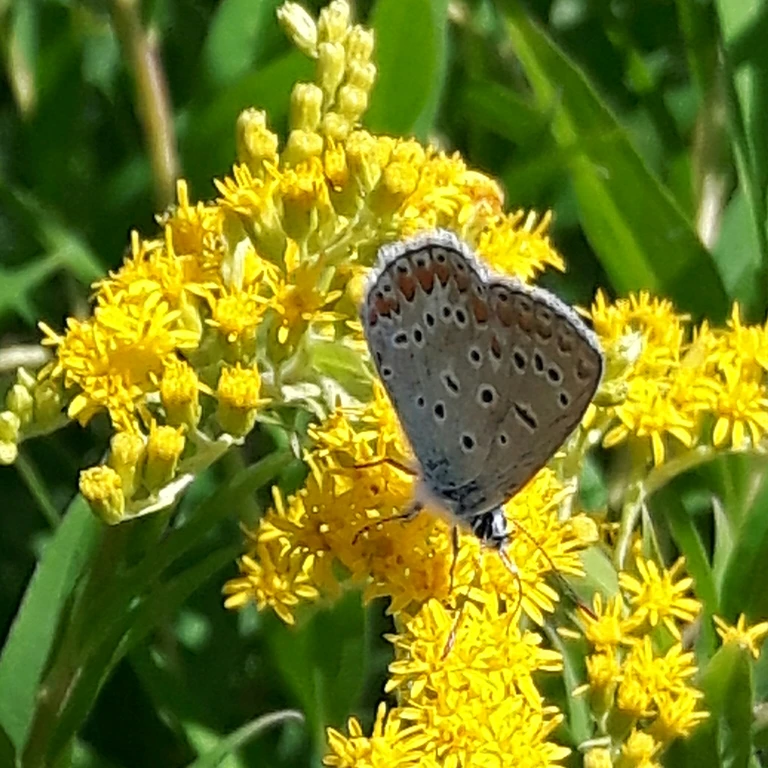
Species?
Polyommatus icarus
